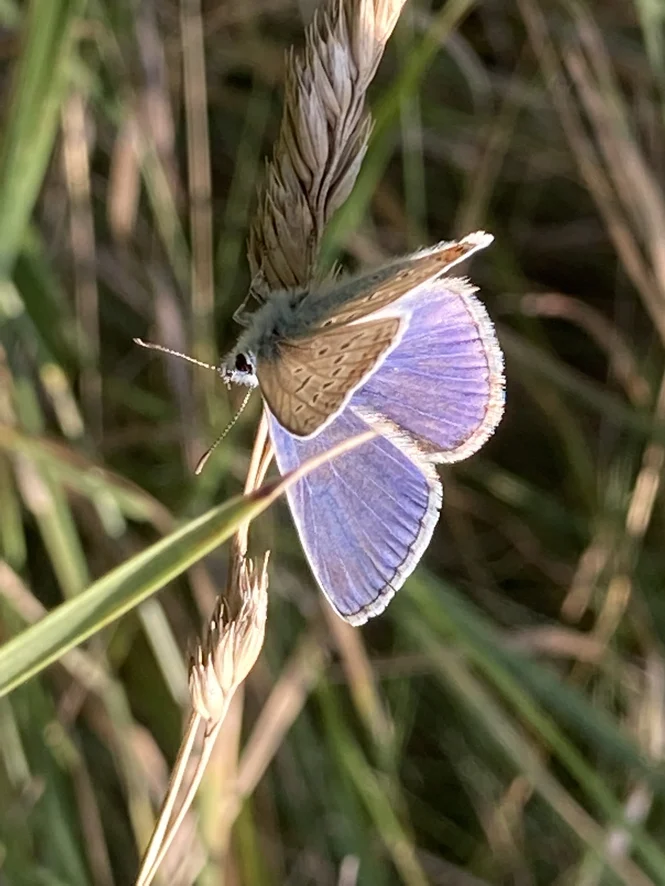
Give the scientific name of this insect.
Polyommatus icarus
